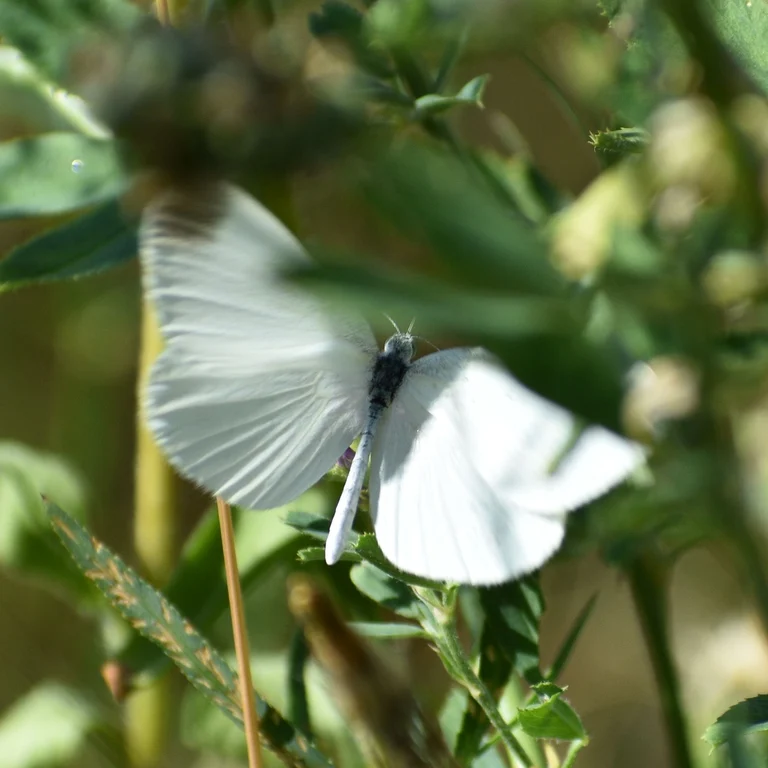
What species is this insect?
Leptidea sinapis/juvernica
